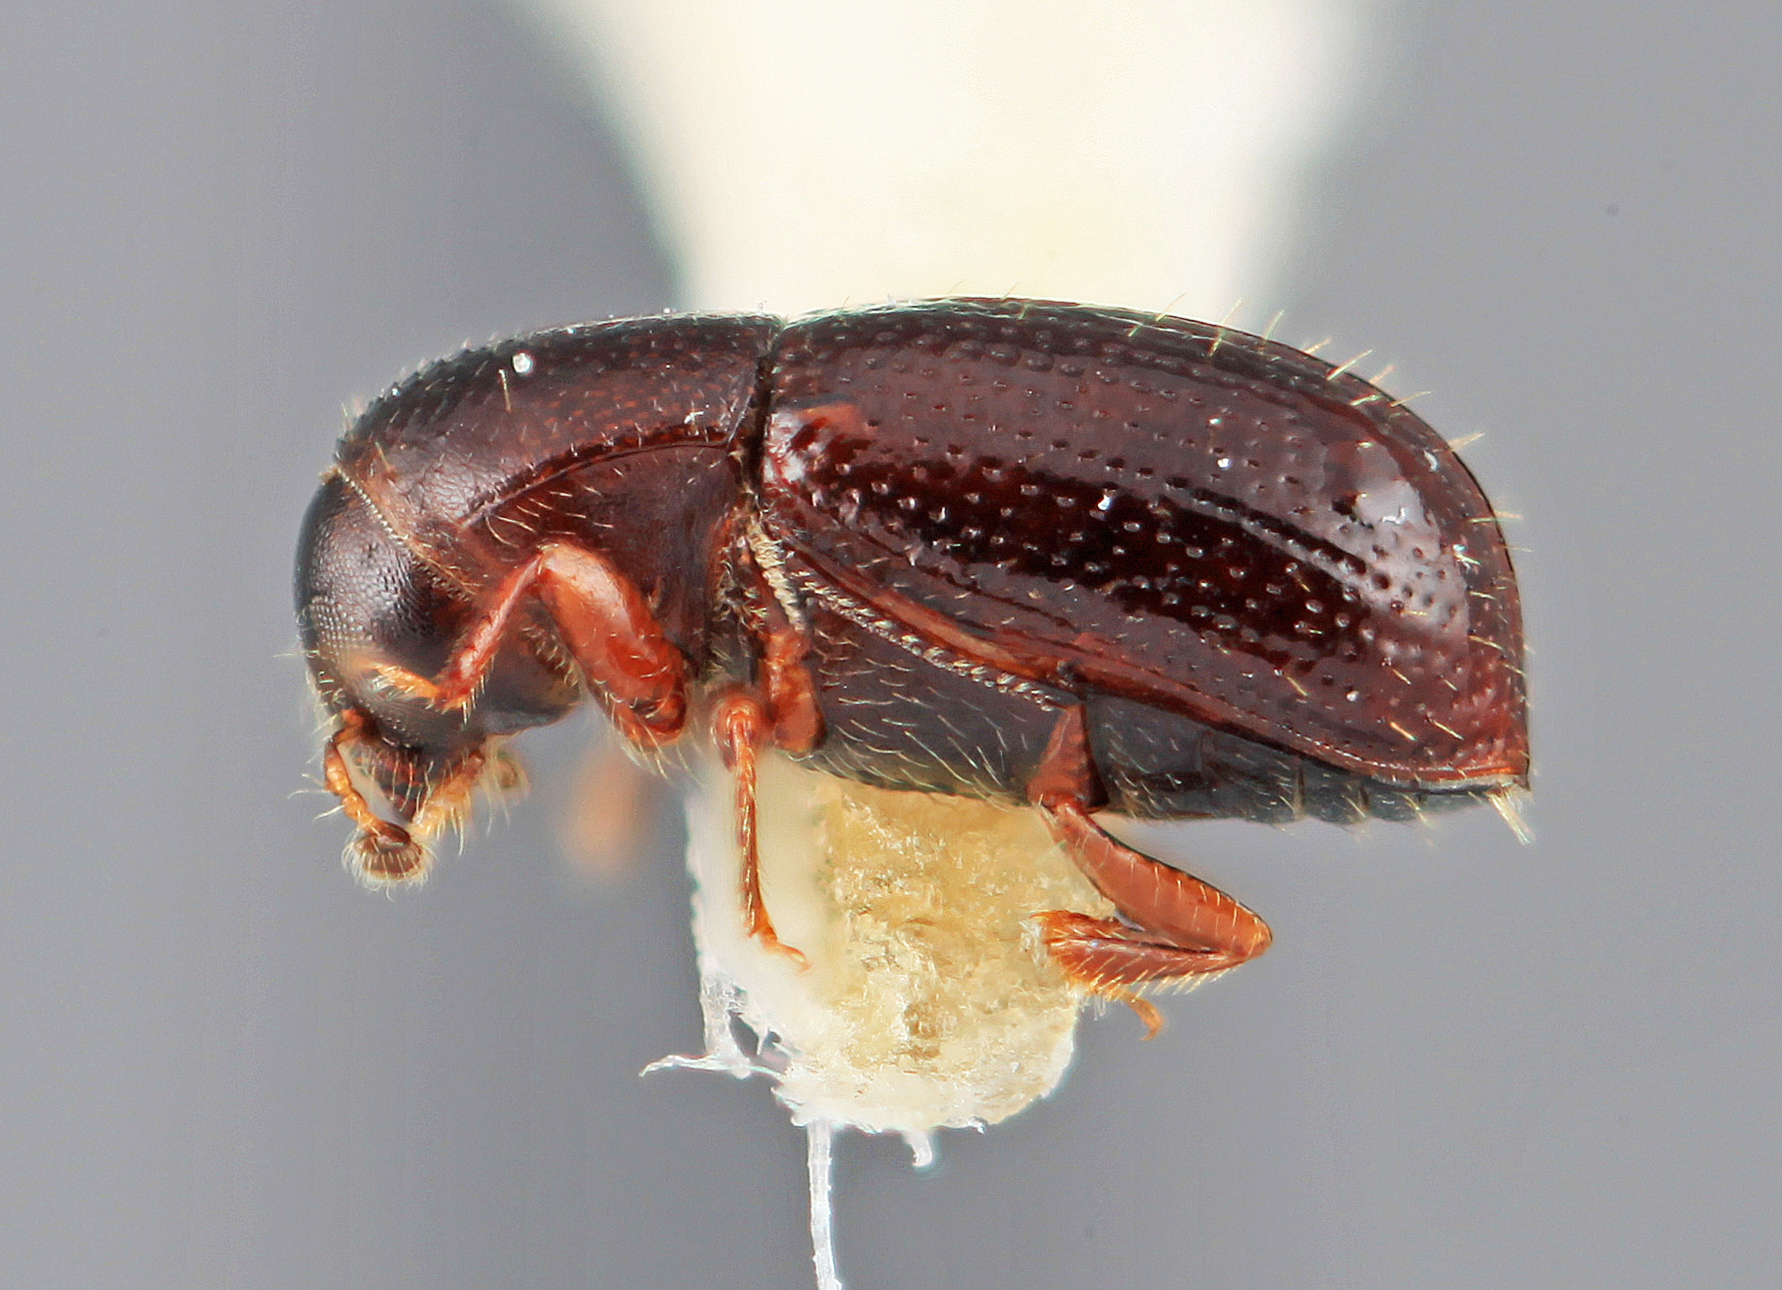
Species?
Scolytodes comitabilis
